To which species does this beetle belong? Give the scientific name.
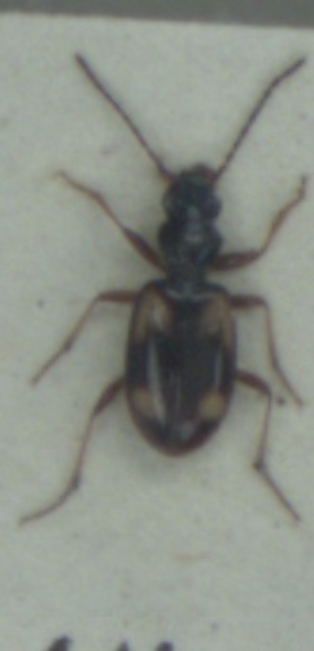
Bembidion illigeri
